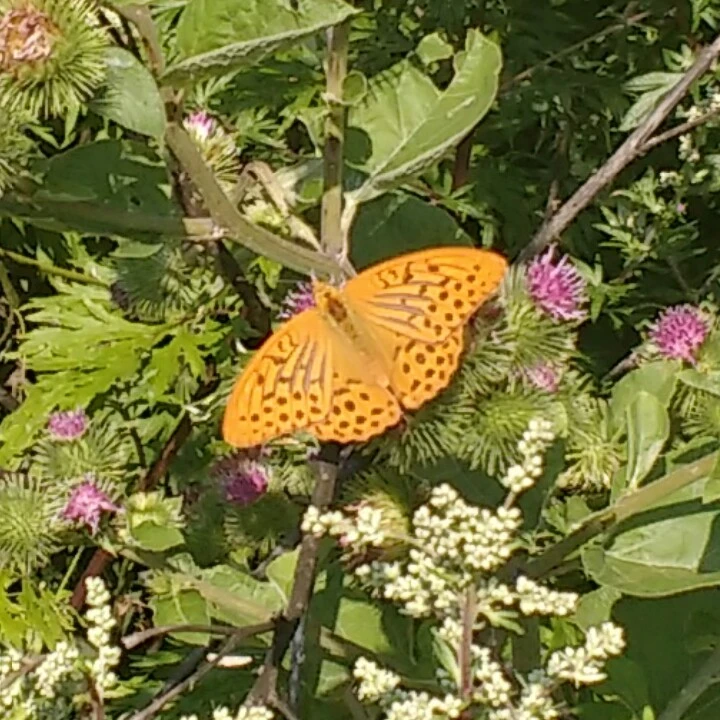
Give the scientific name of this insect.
Argynnis paphia
